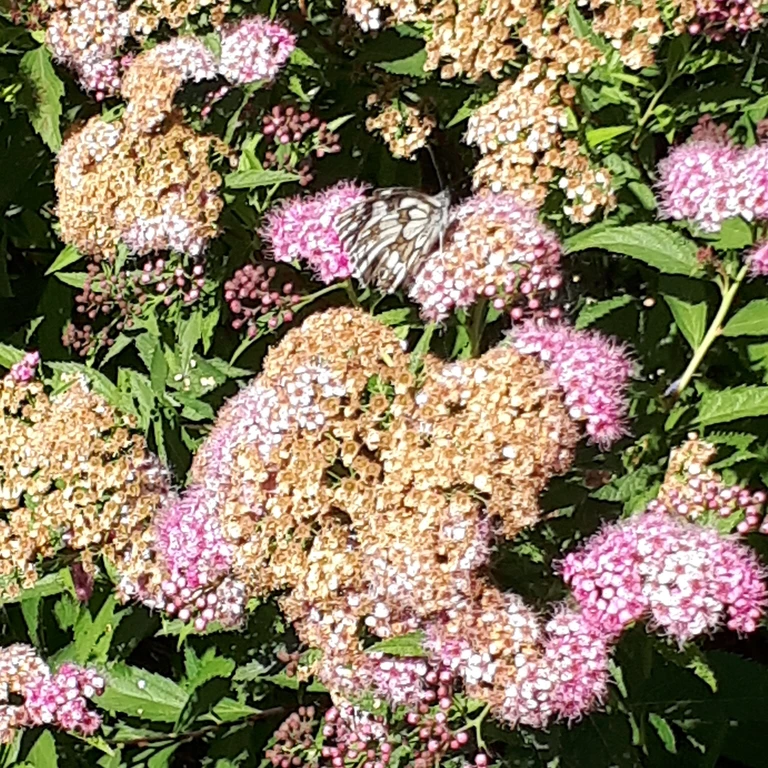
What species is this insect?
Melanargia galathea
